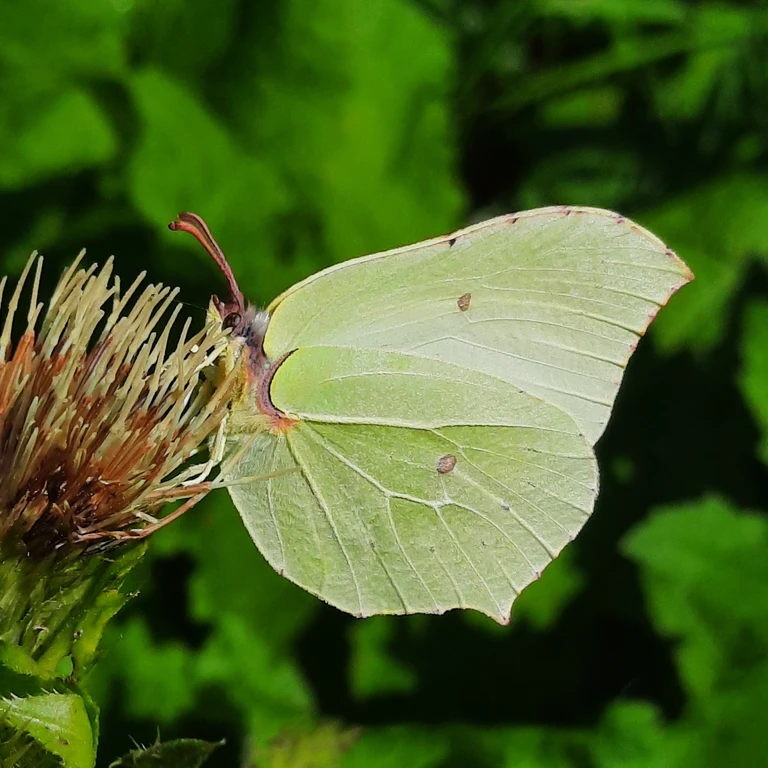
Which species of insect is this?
Gonepteryx rhamni
